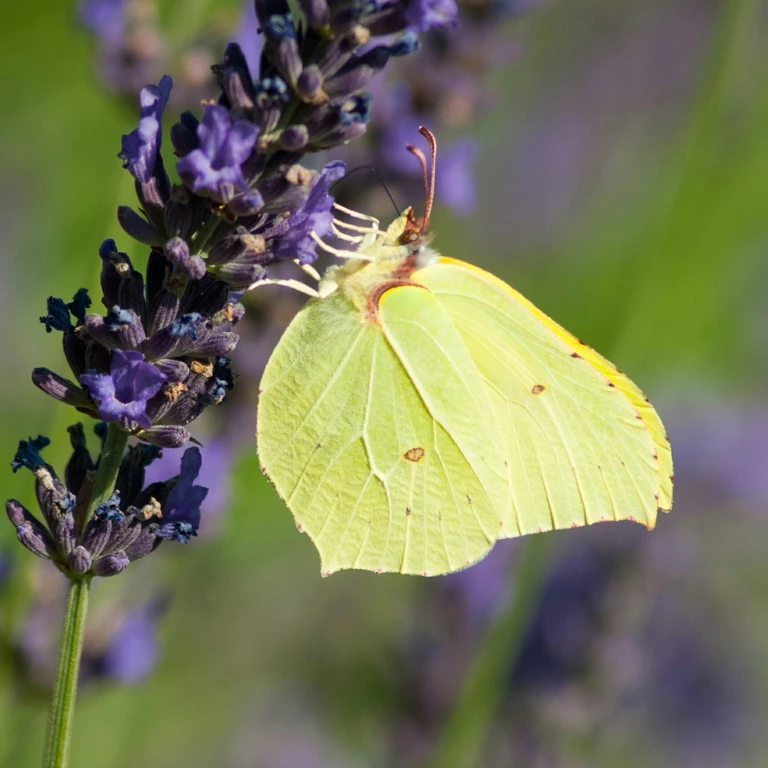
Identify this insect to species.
Gonepteryx rhamni
